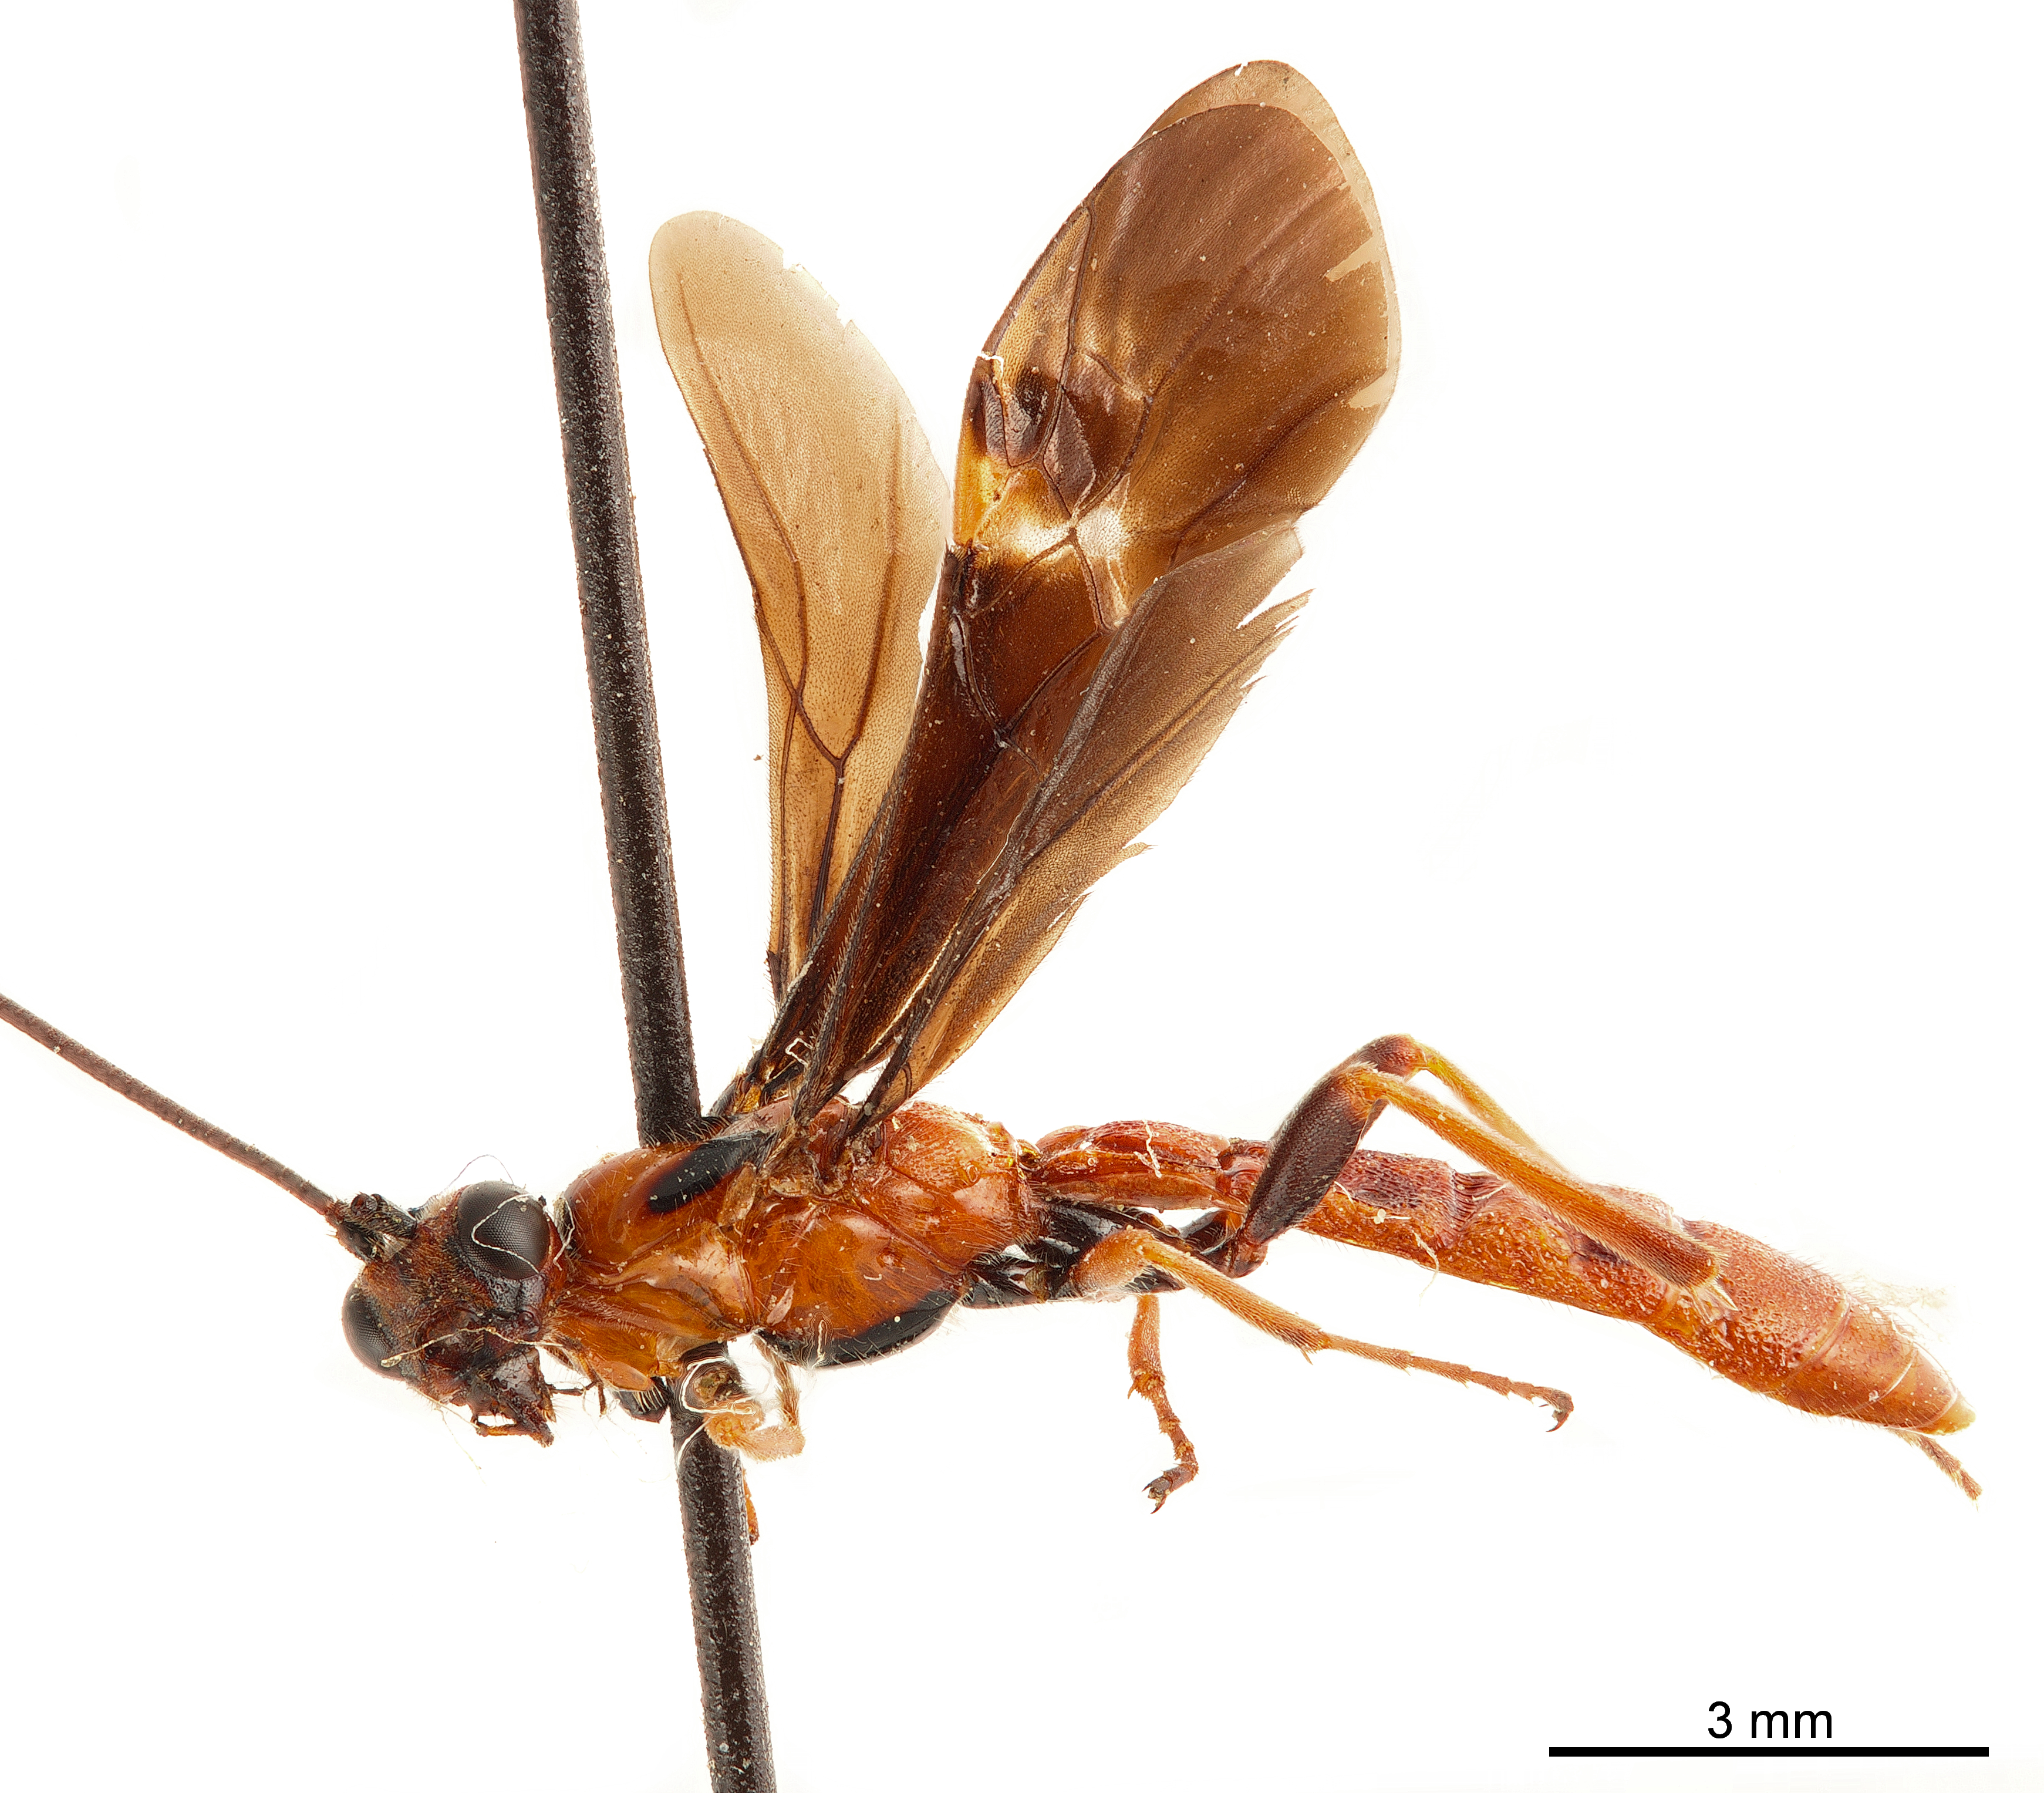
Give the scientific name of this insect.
Glyptomorpha desertor
